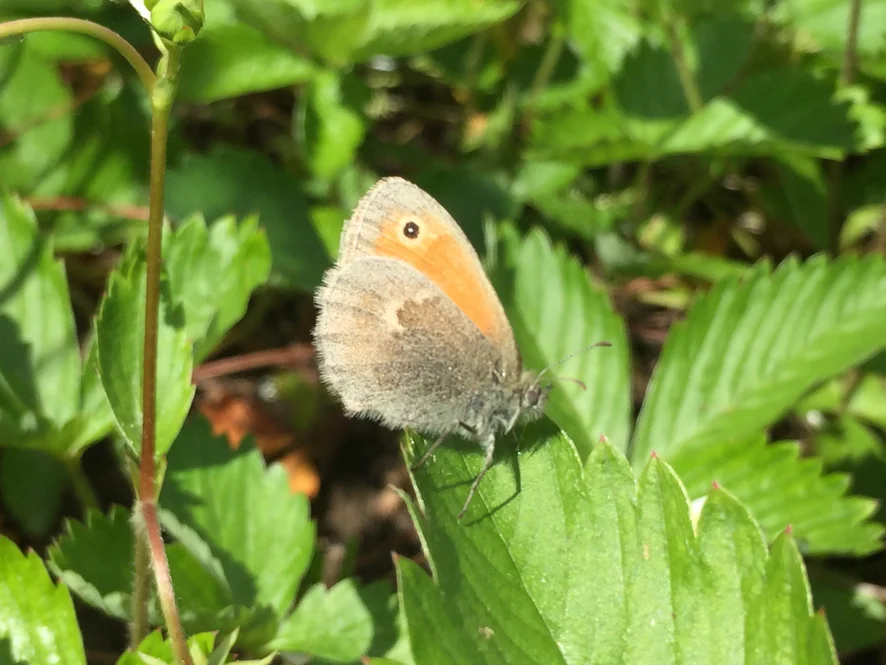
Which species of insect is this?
Coenonympha pamphilus
